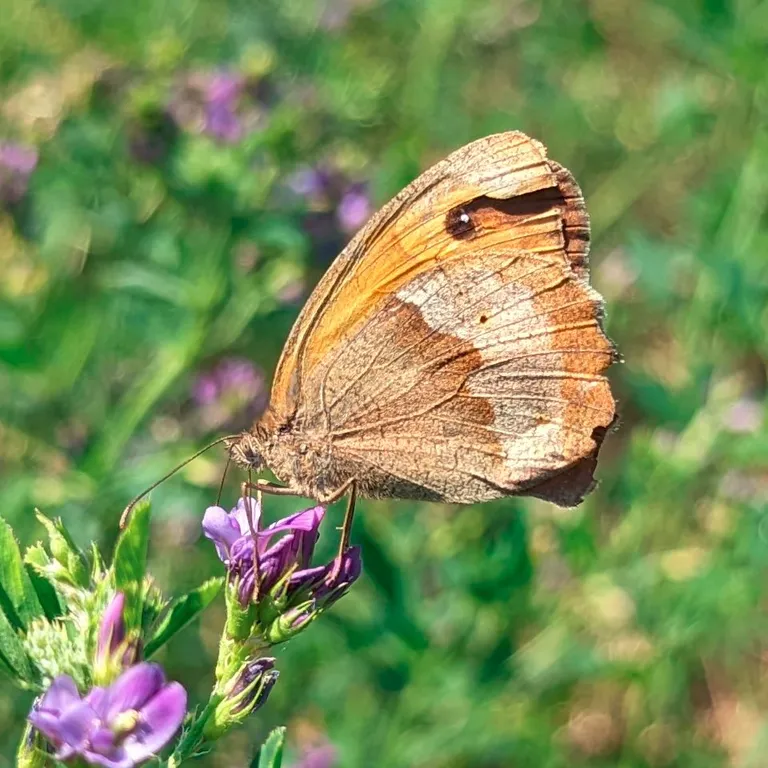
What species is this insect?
Maniola jurtina
